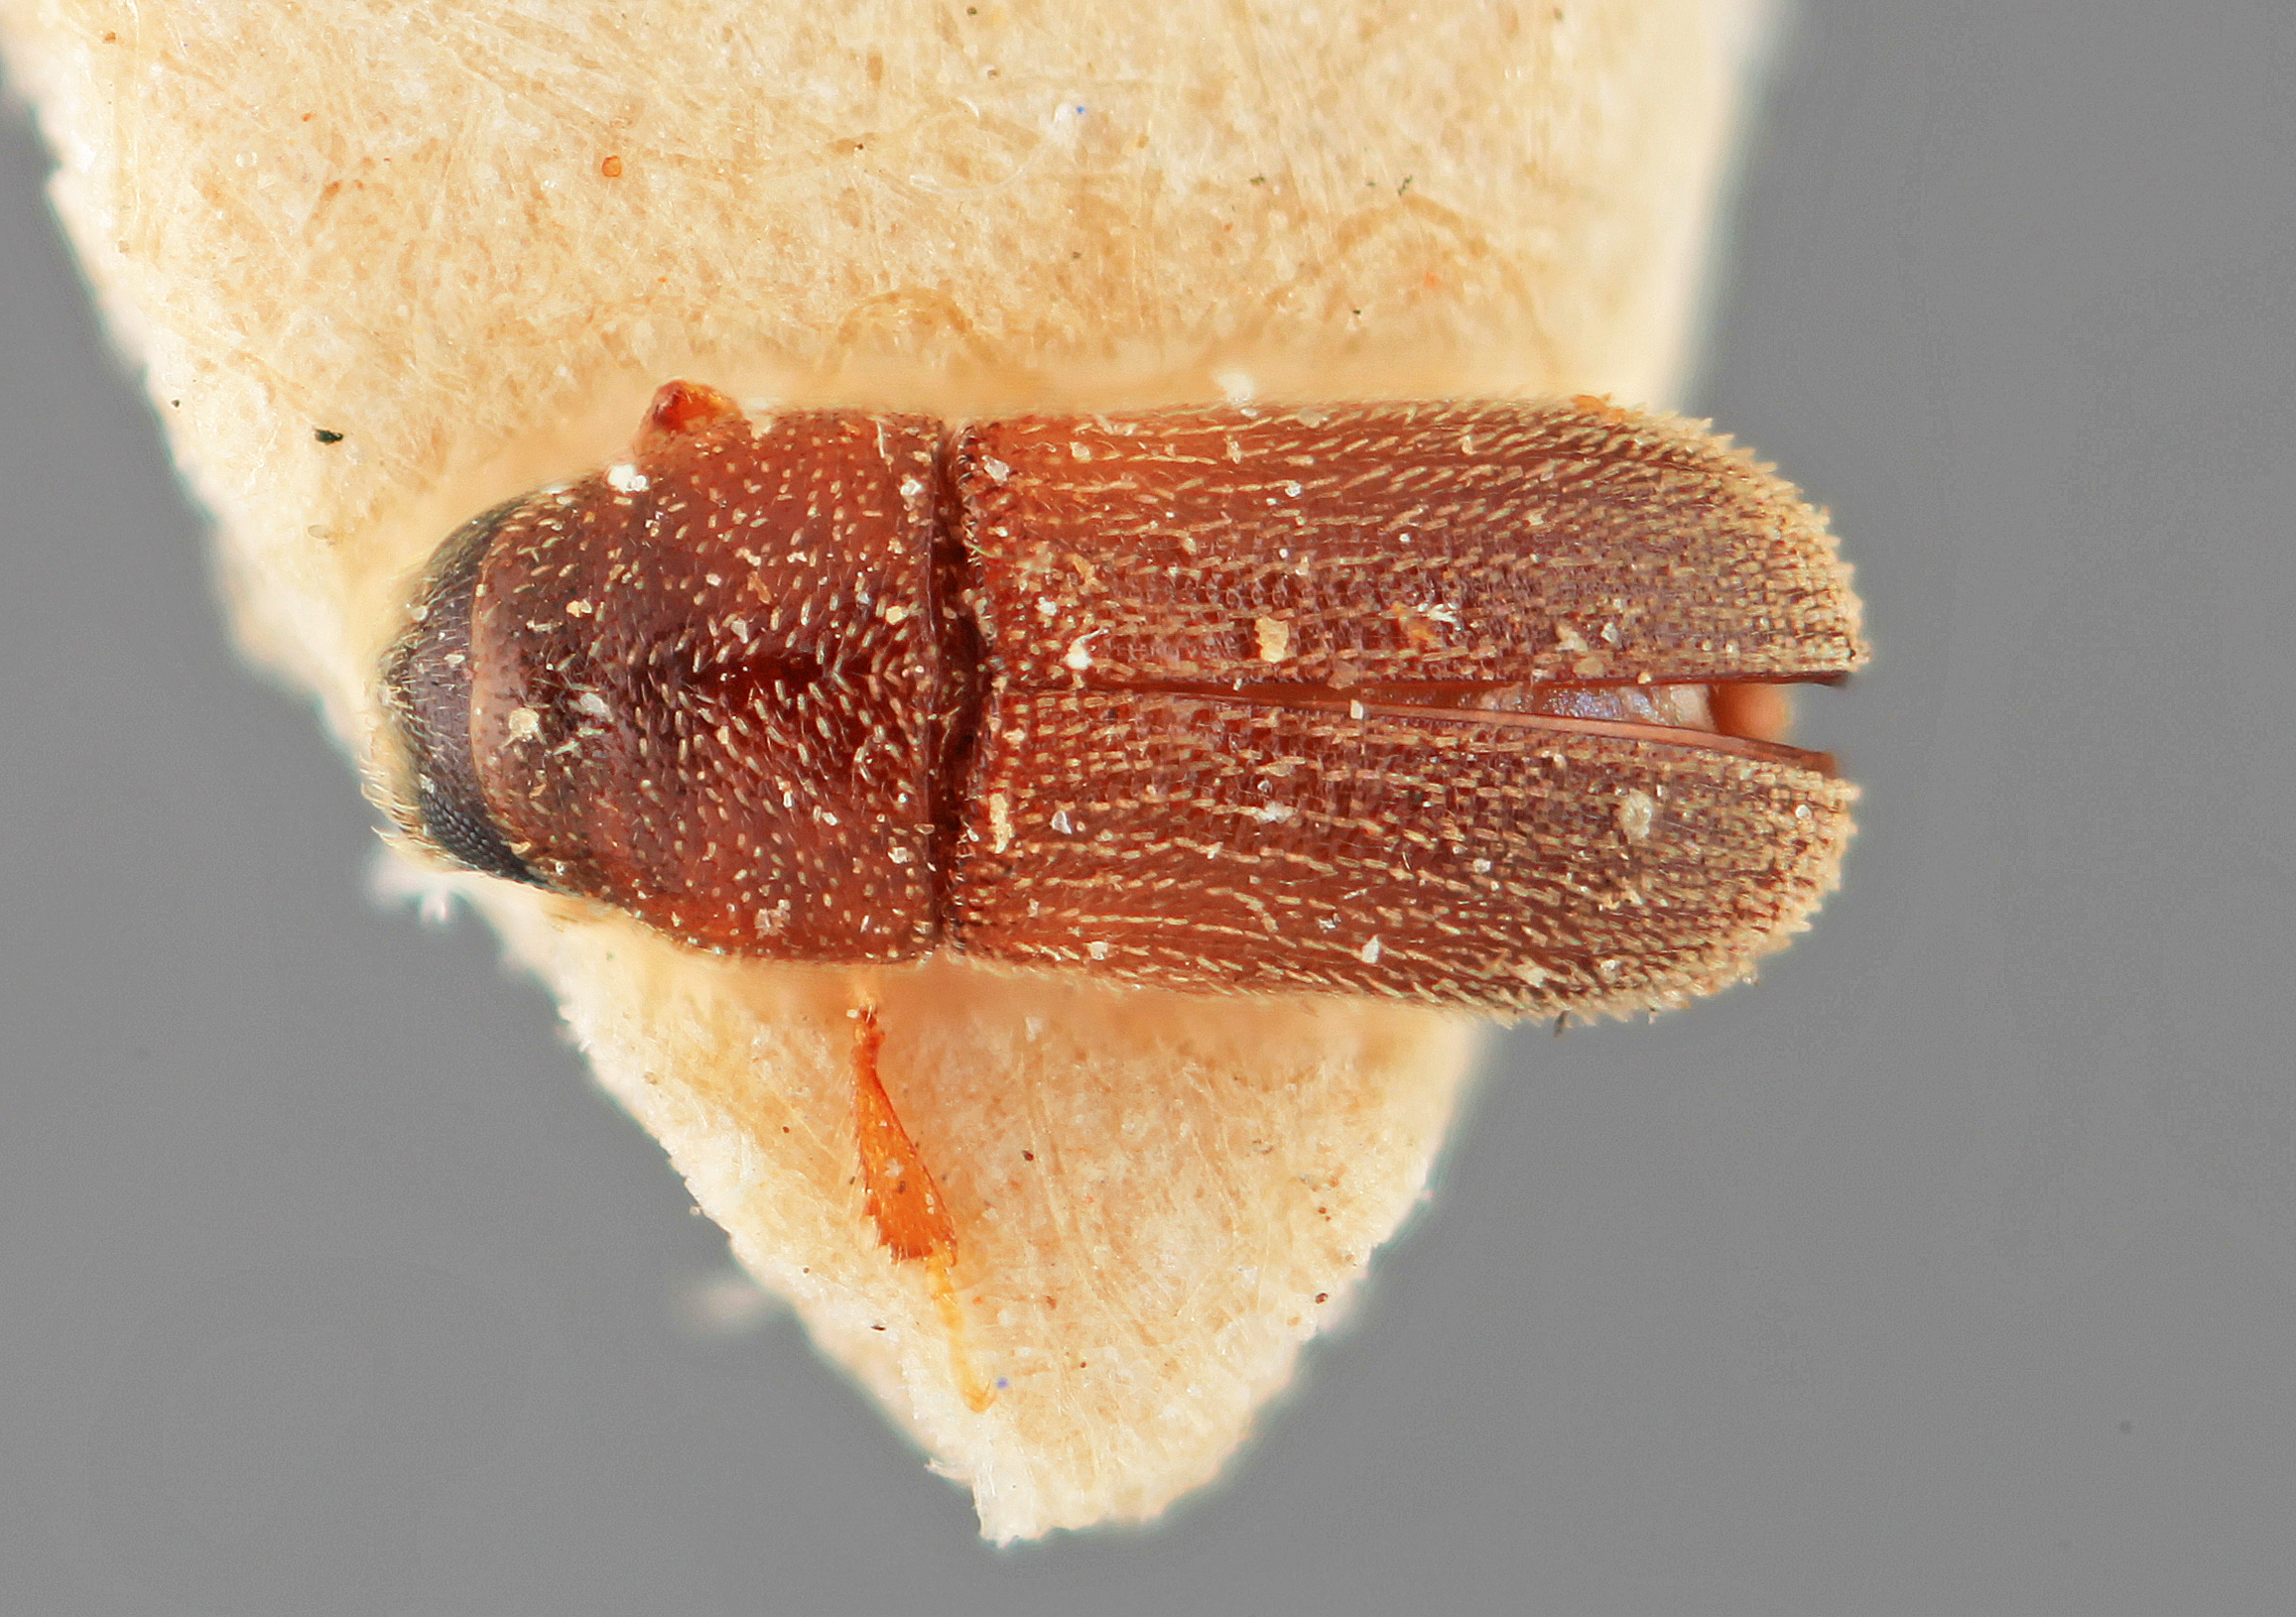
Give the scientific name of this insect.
Polygraphus anogeissi
